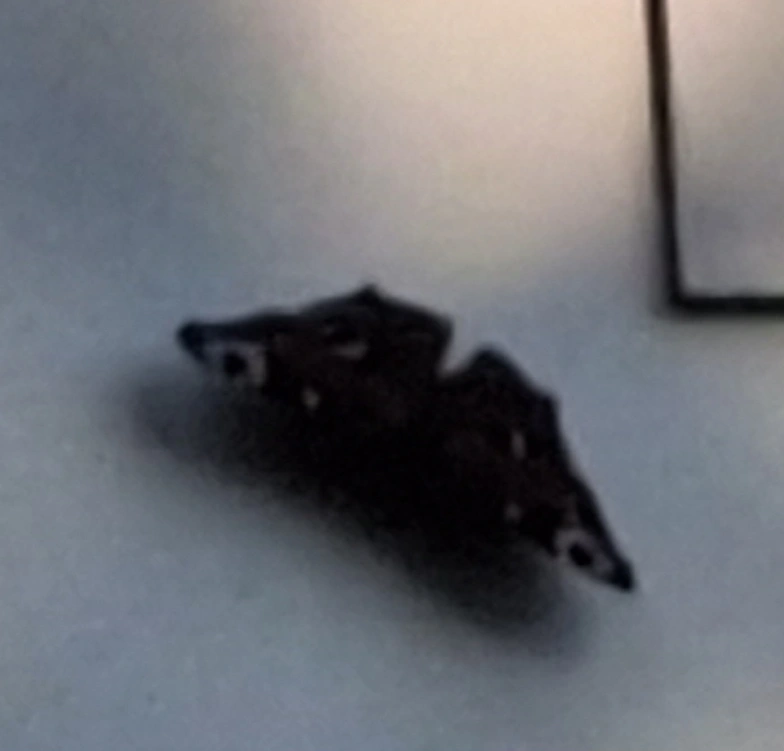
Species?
Aglais io
